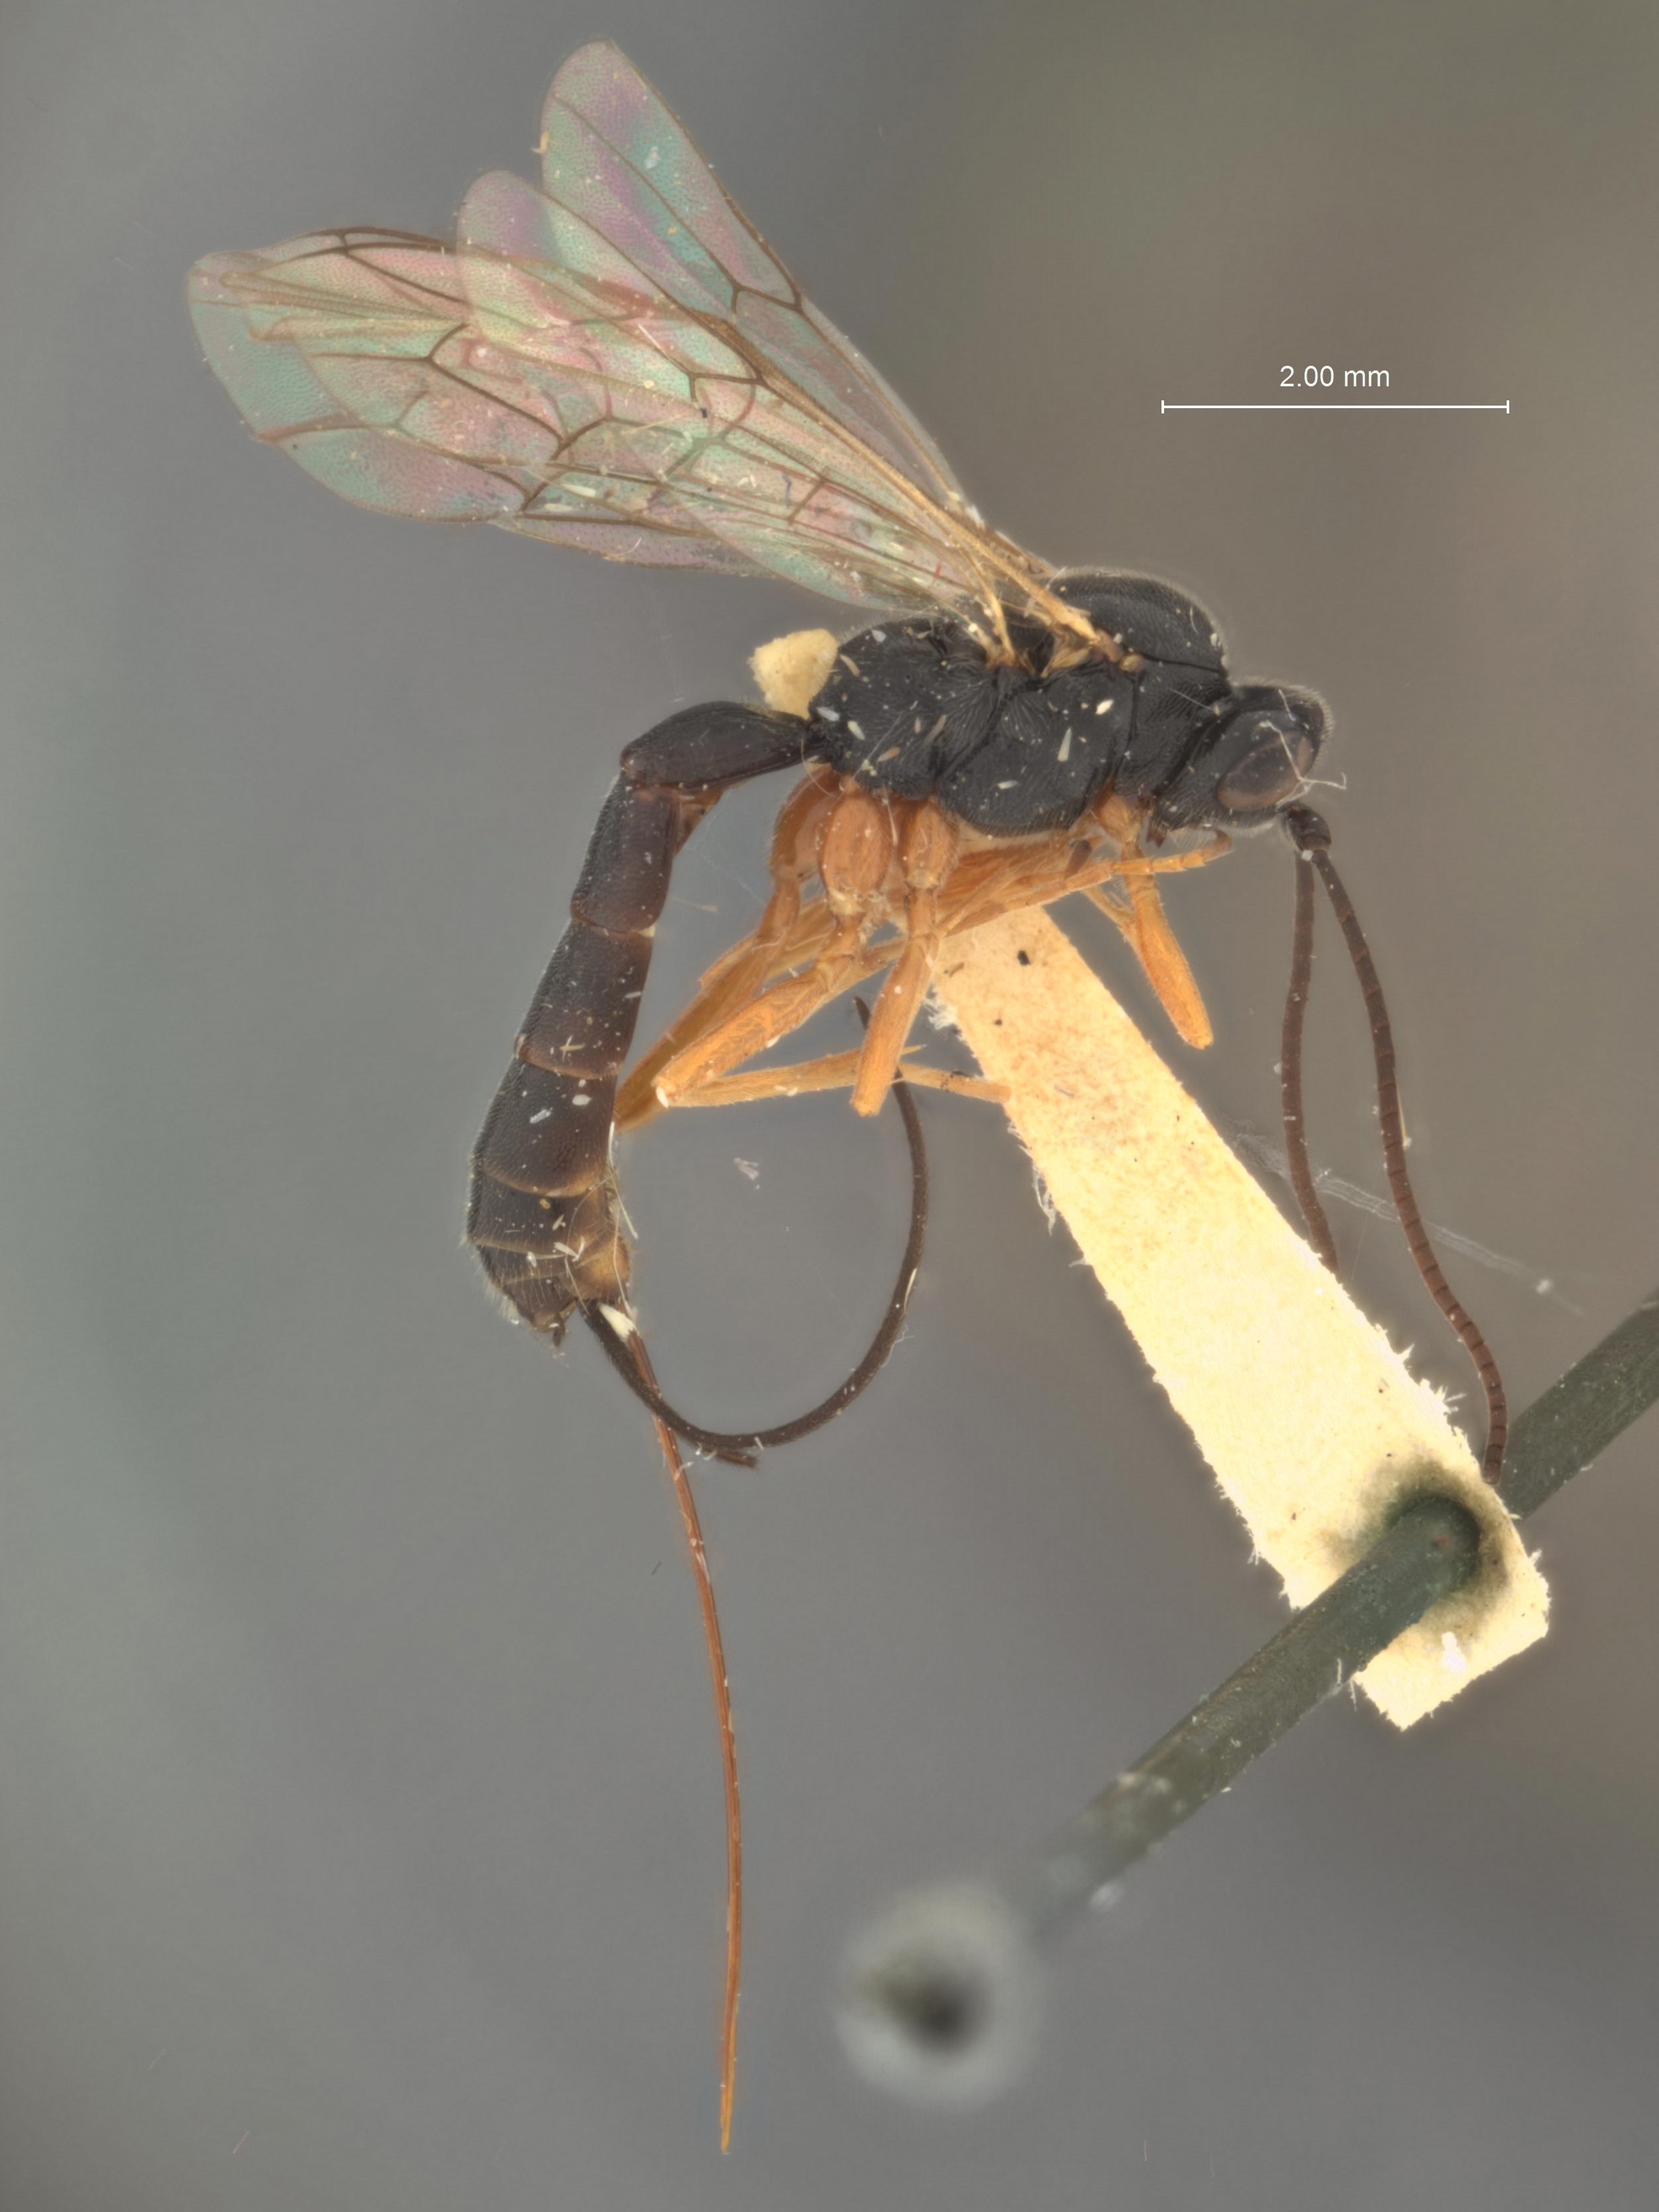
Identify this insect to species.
Glypta mckinleyi
